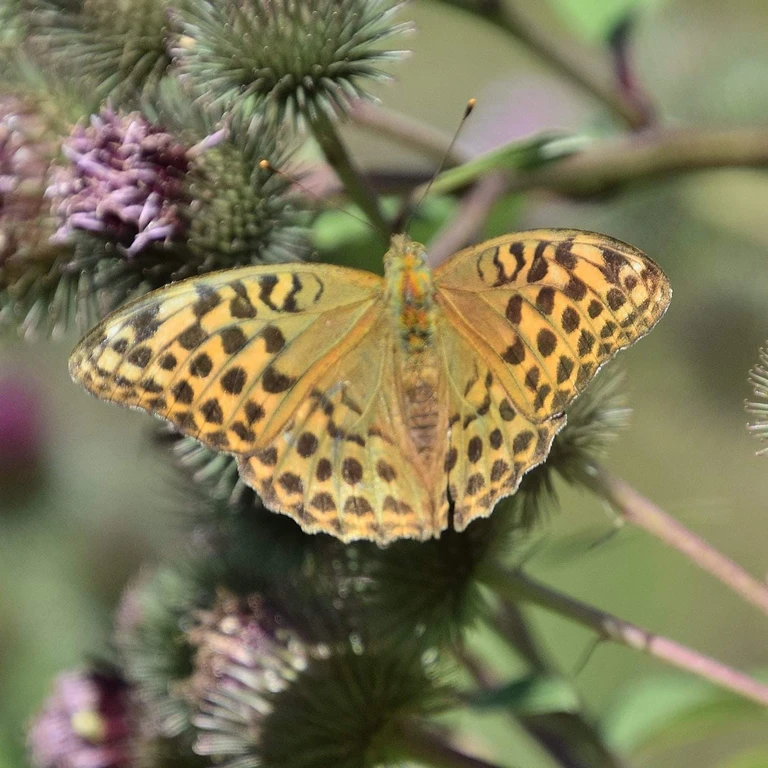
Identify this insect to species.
Argynnis paphia
